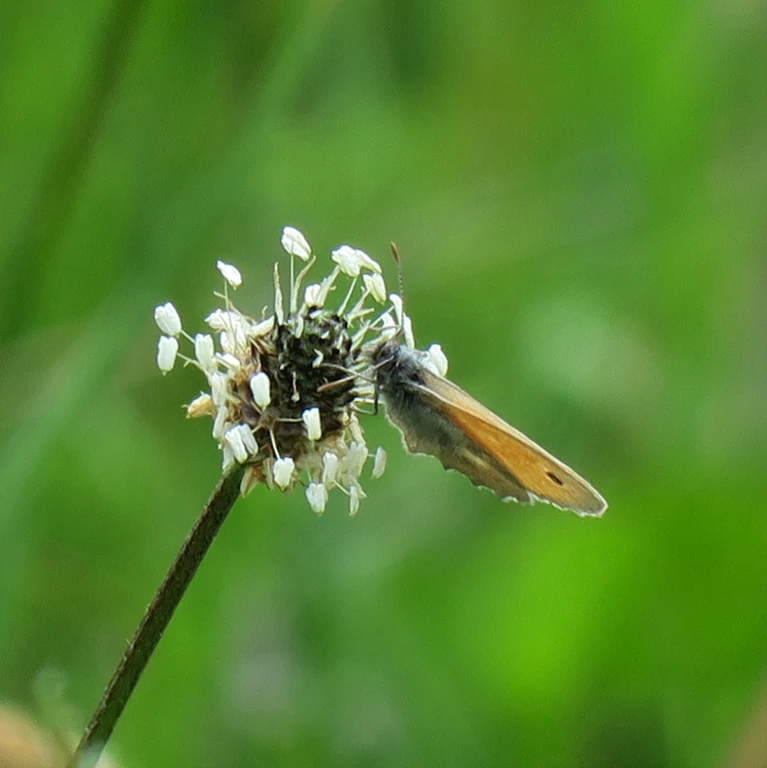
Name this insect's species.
Coenonympha pamphilus
